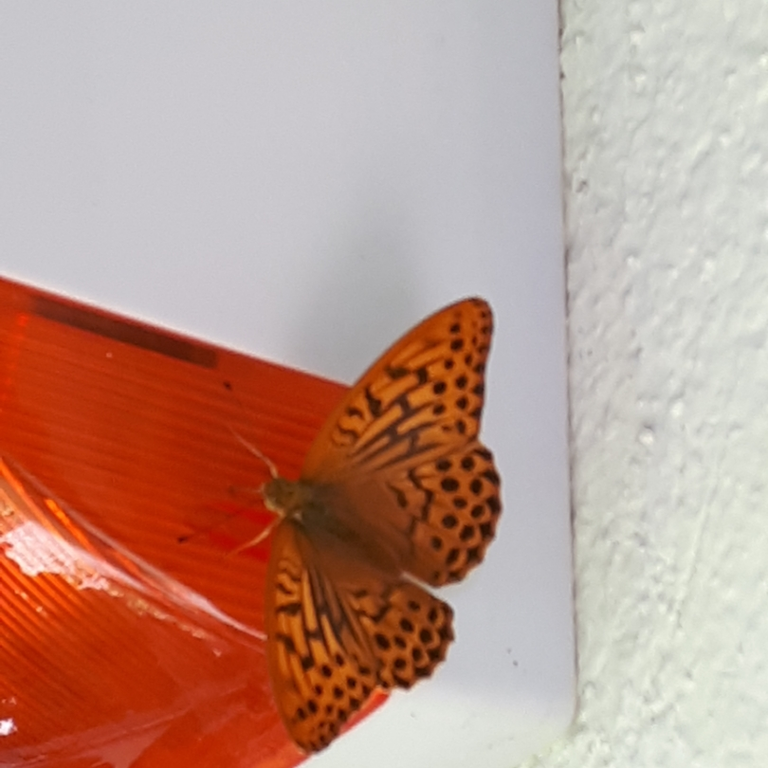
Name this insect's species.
Argynnis paphia
